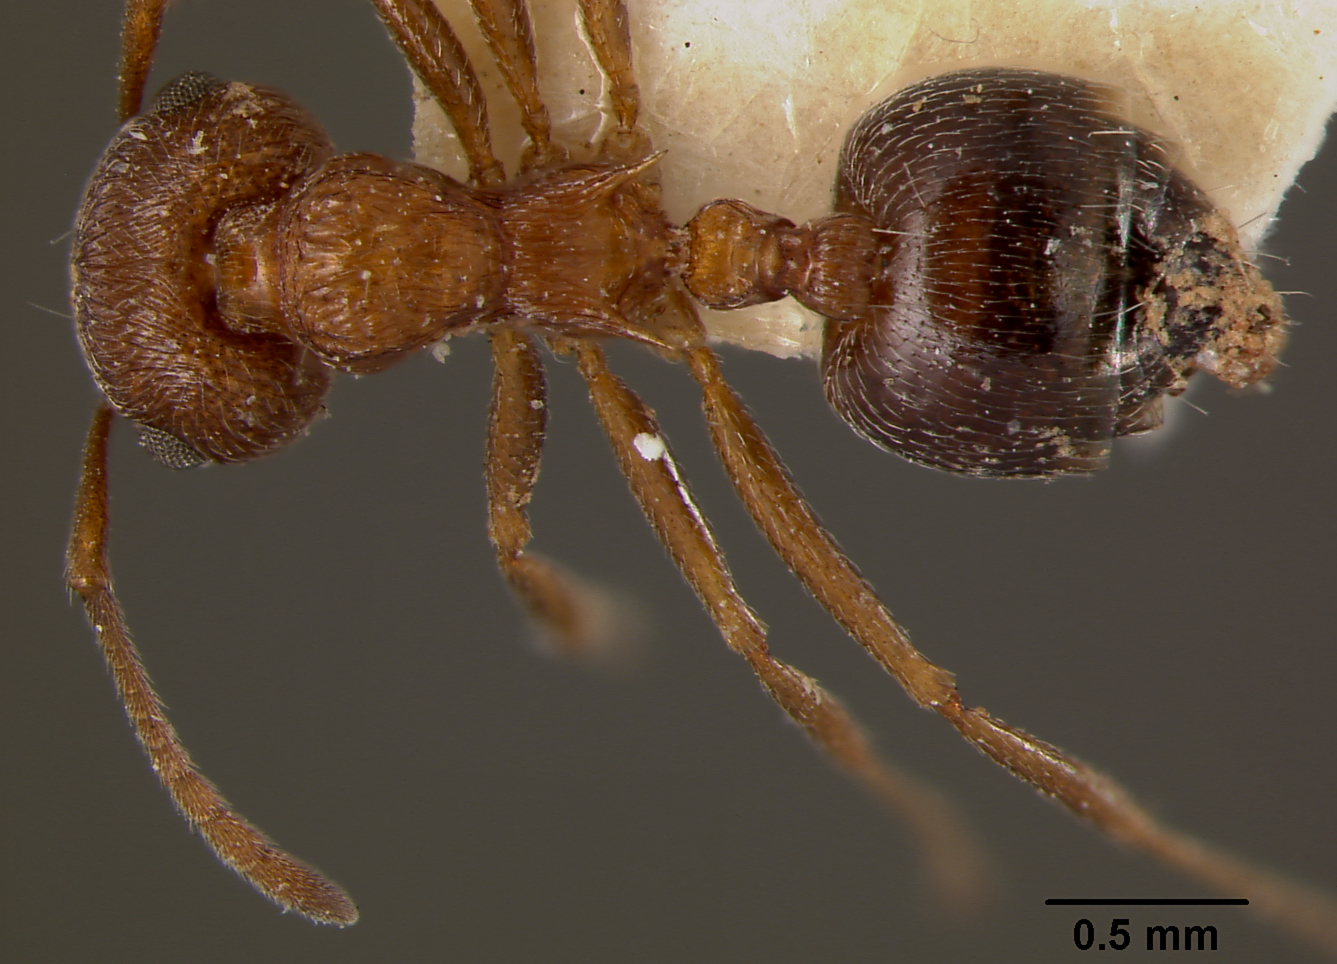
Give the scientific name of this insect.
Crematogaster schultzei
